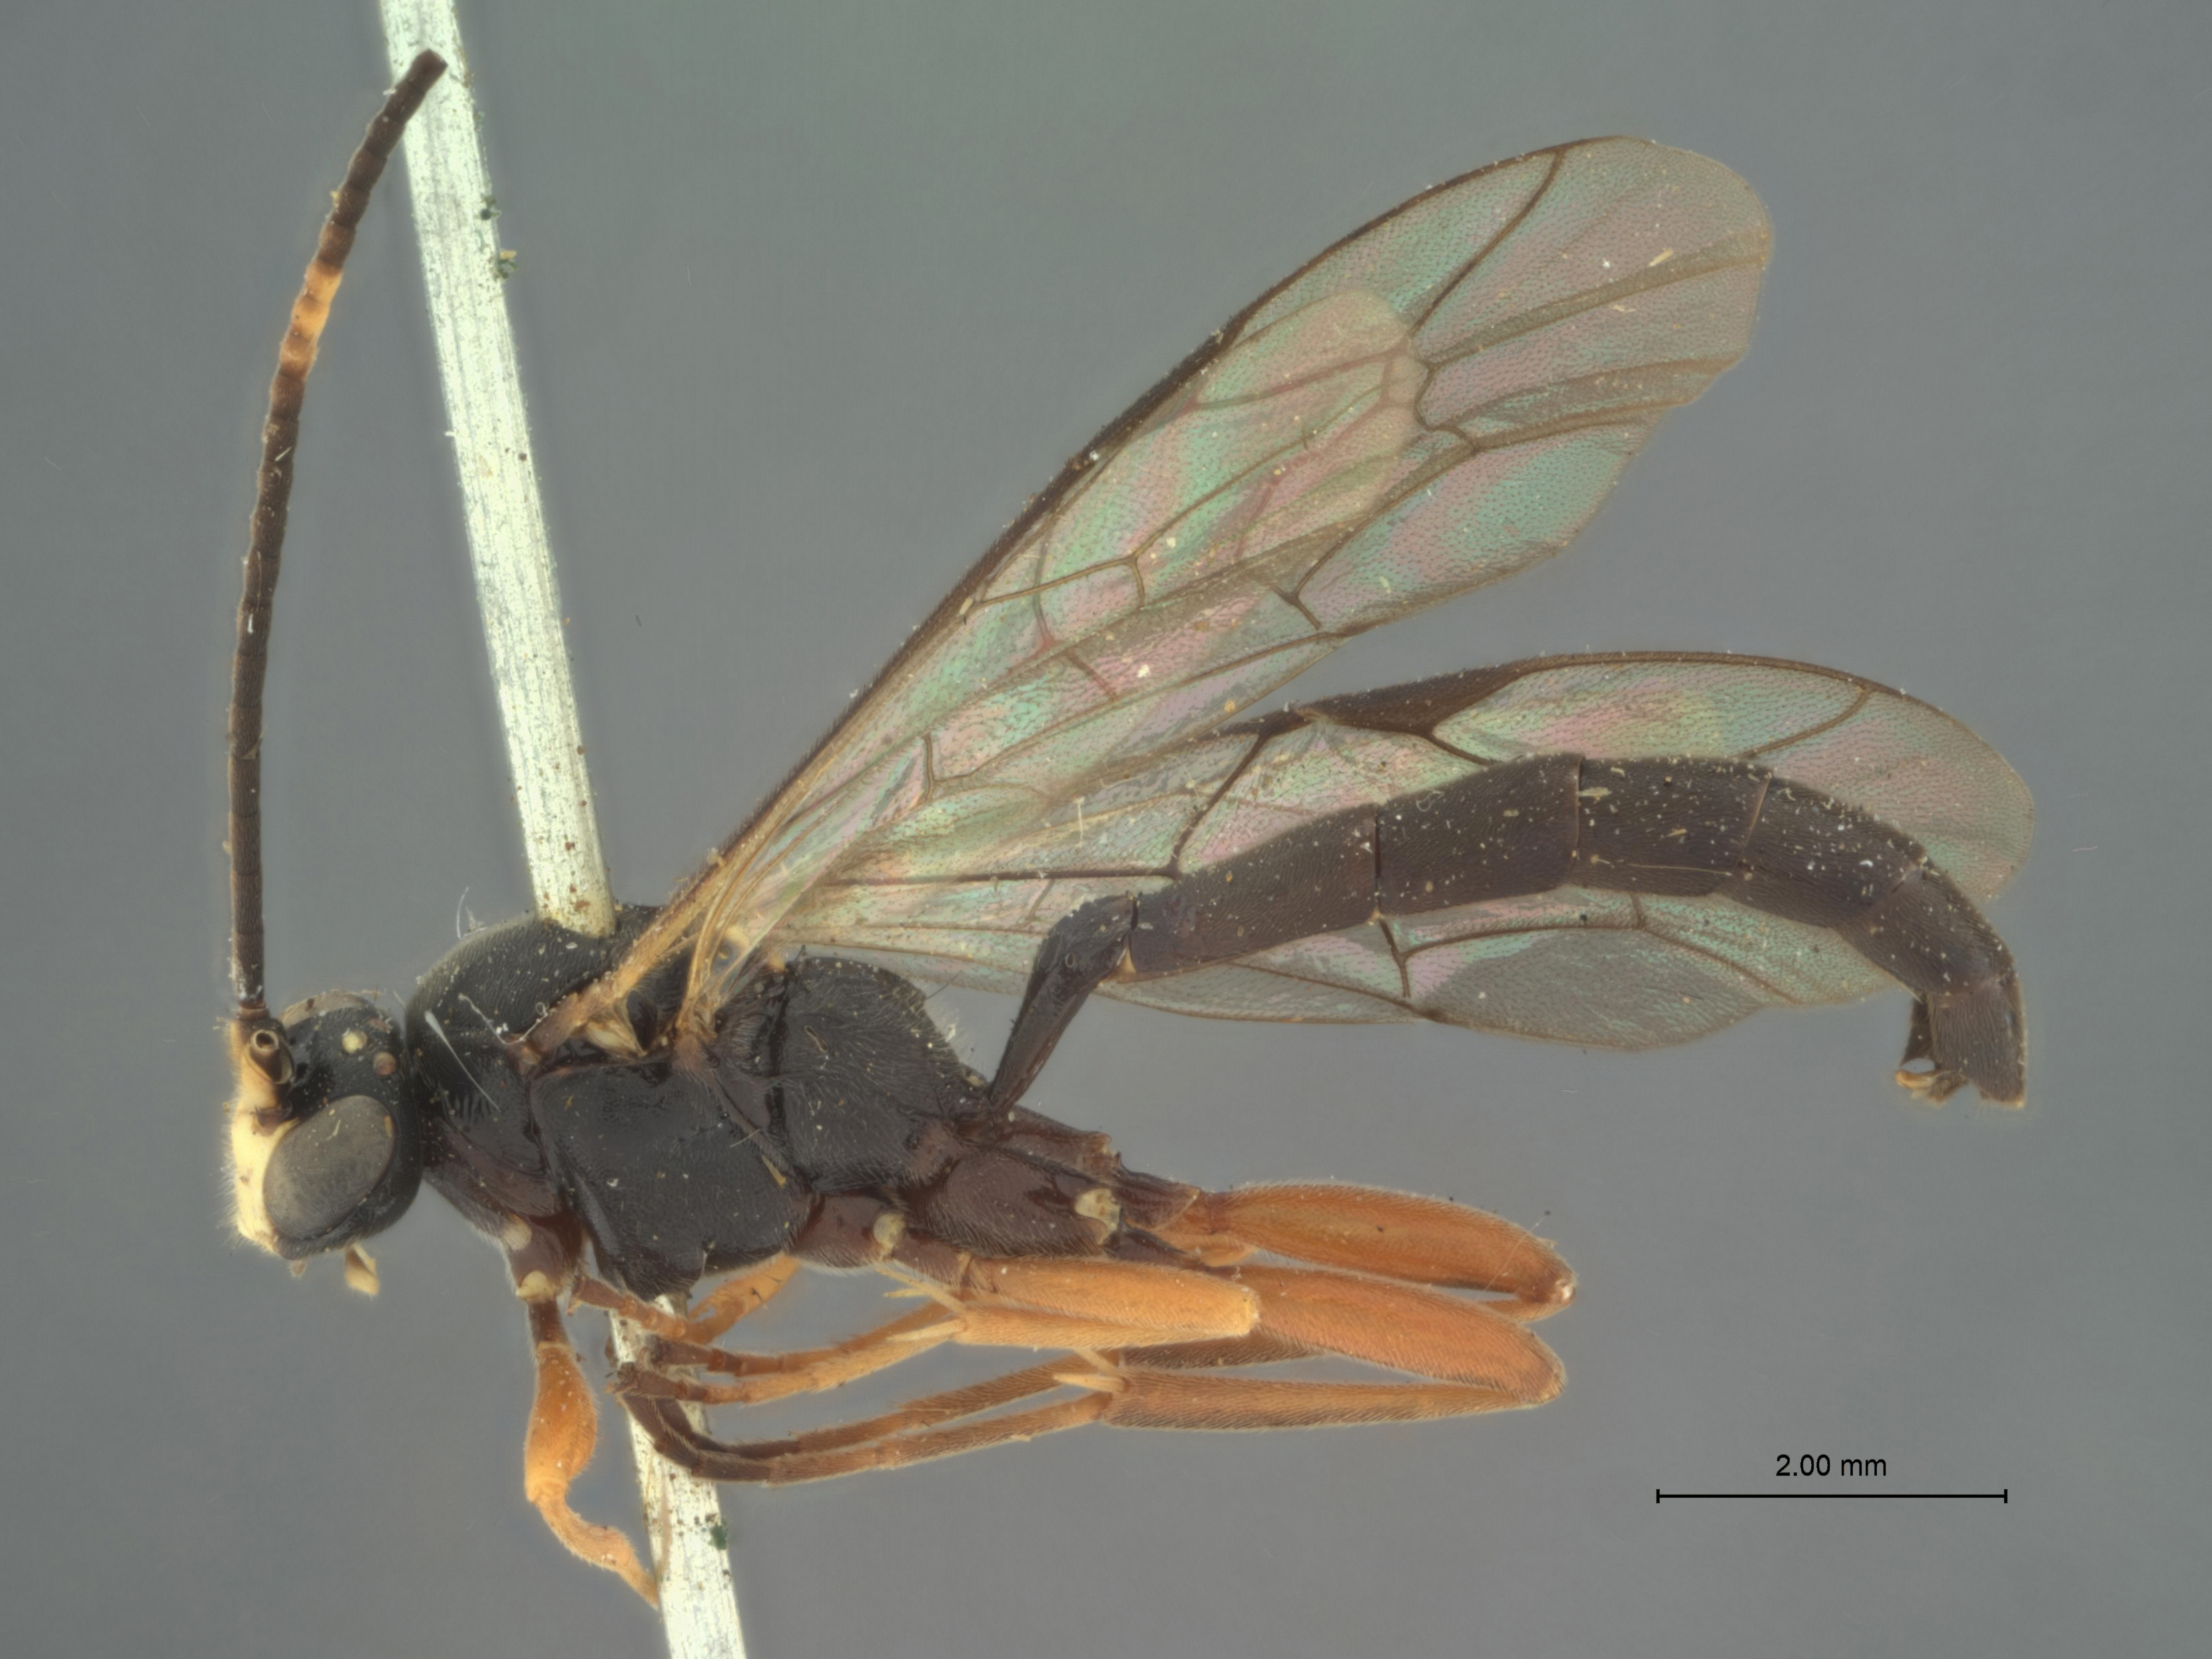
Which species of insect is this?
Melanichneumon seldovias
